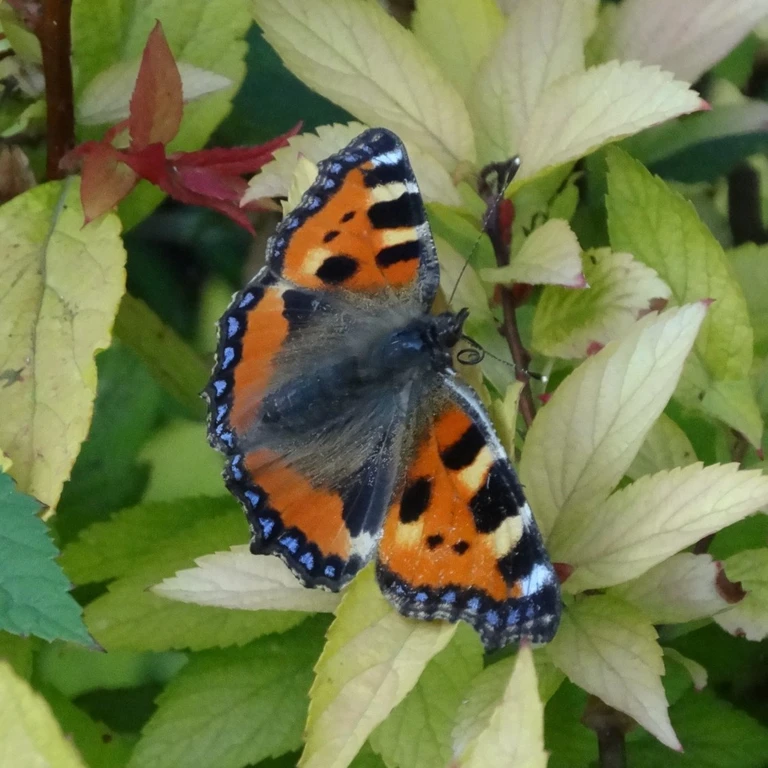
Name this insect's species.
Aglais urticae
